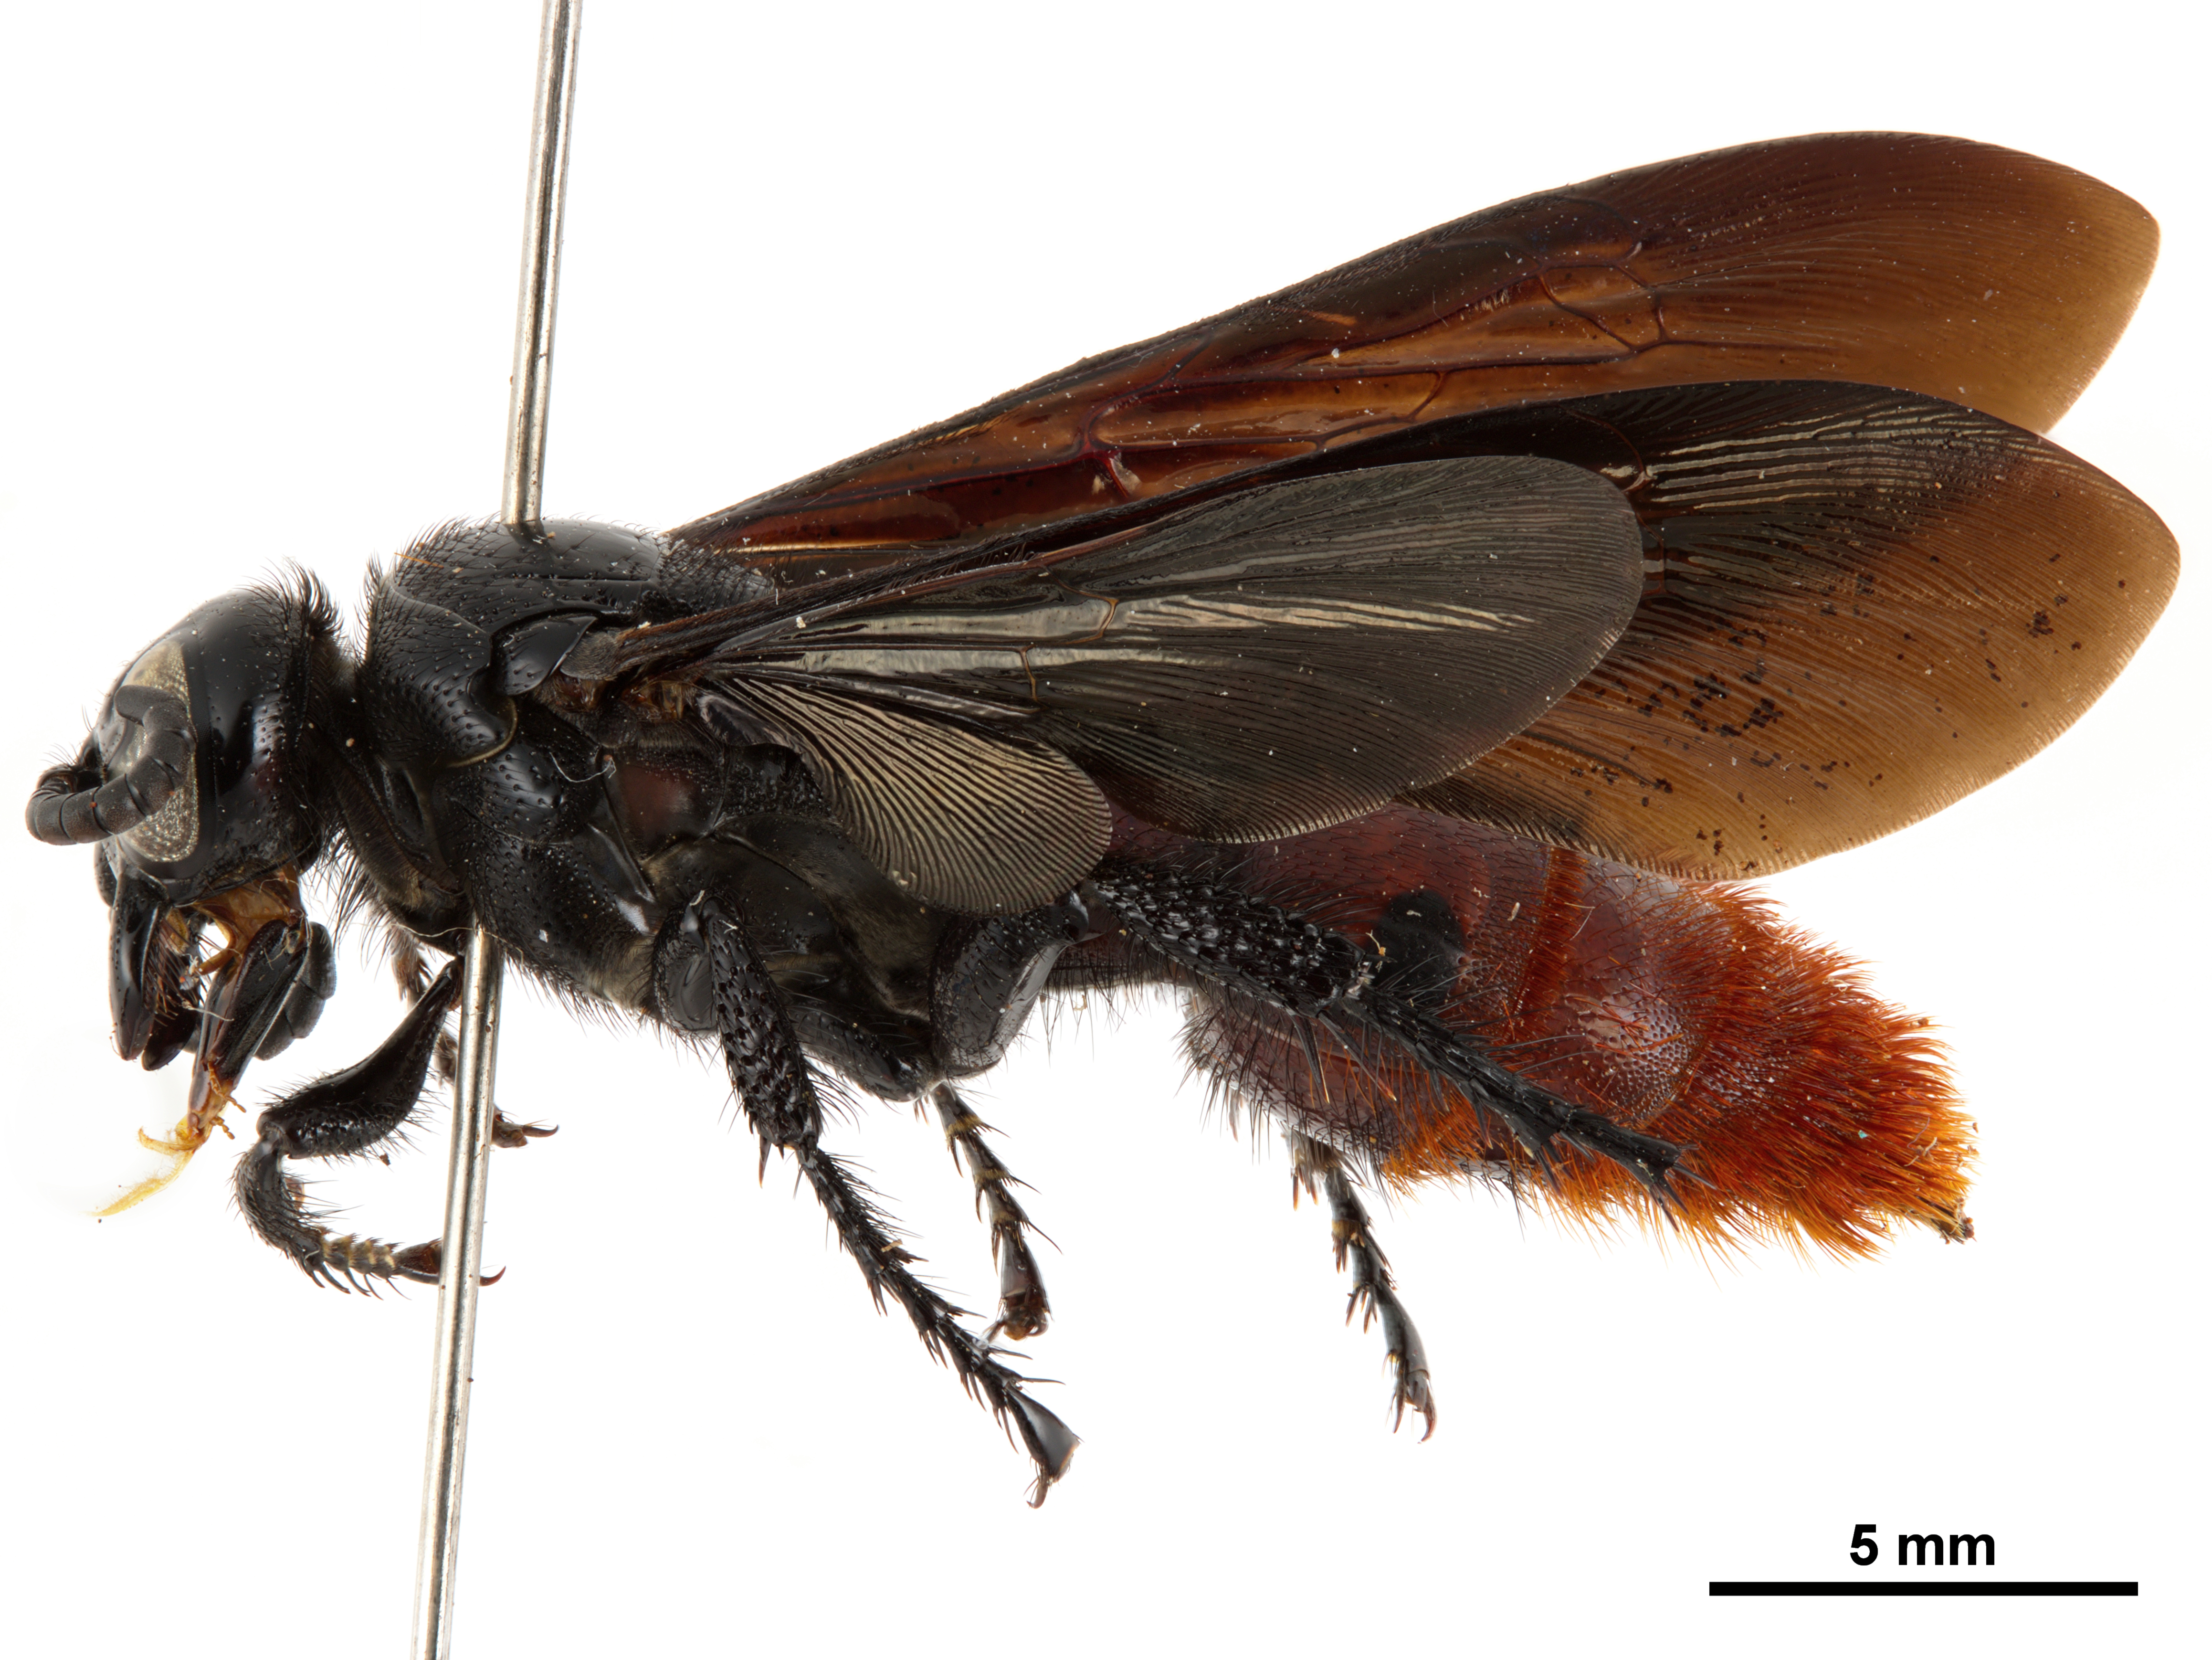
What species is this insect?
Liacos erythrosoma
